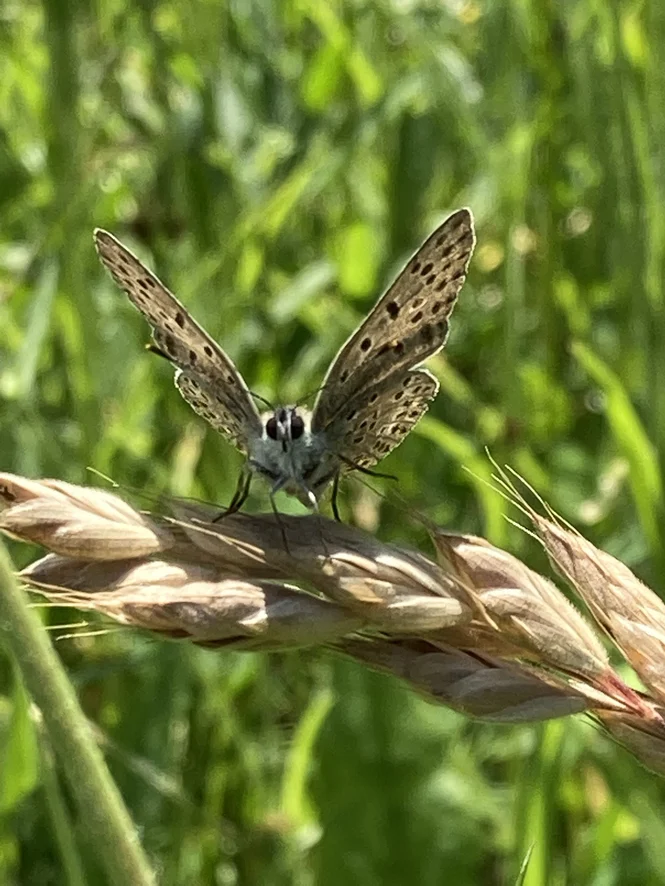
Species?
Lycaena tityrus (also Loweia tityrus)
